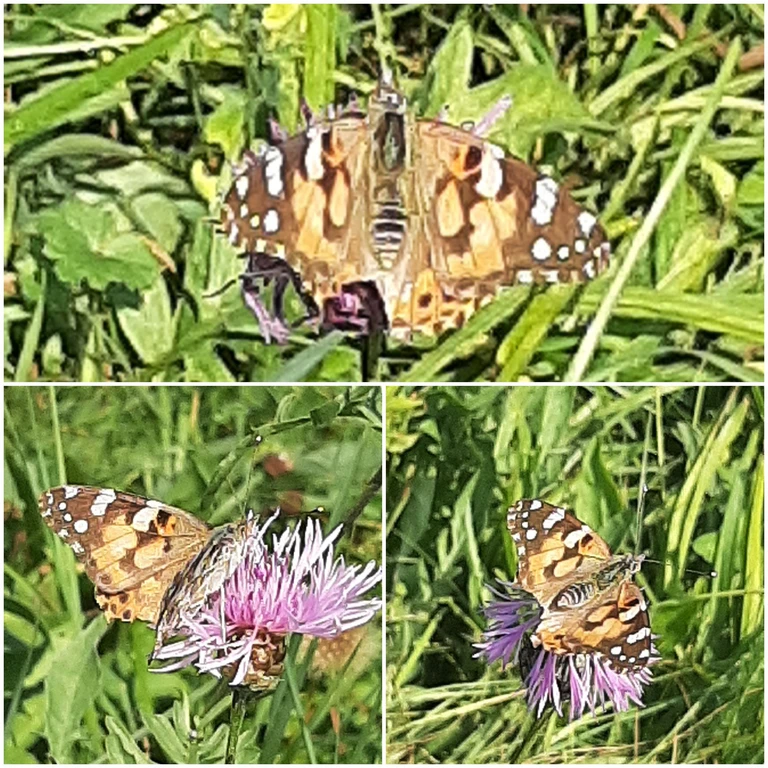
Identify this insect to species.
Vanessa cardui
